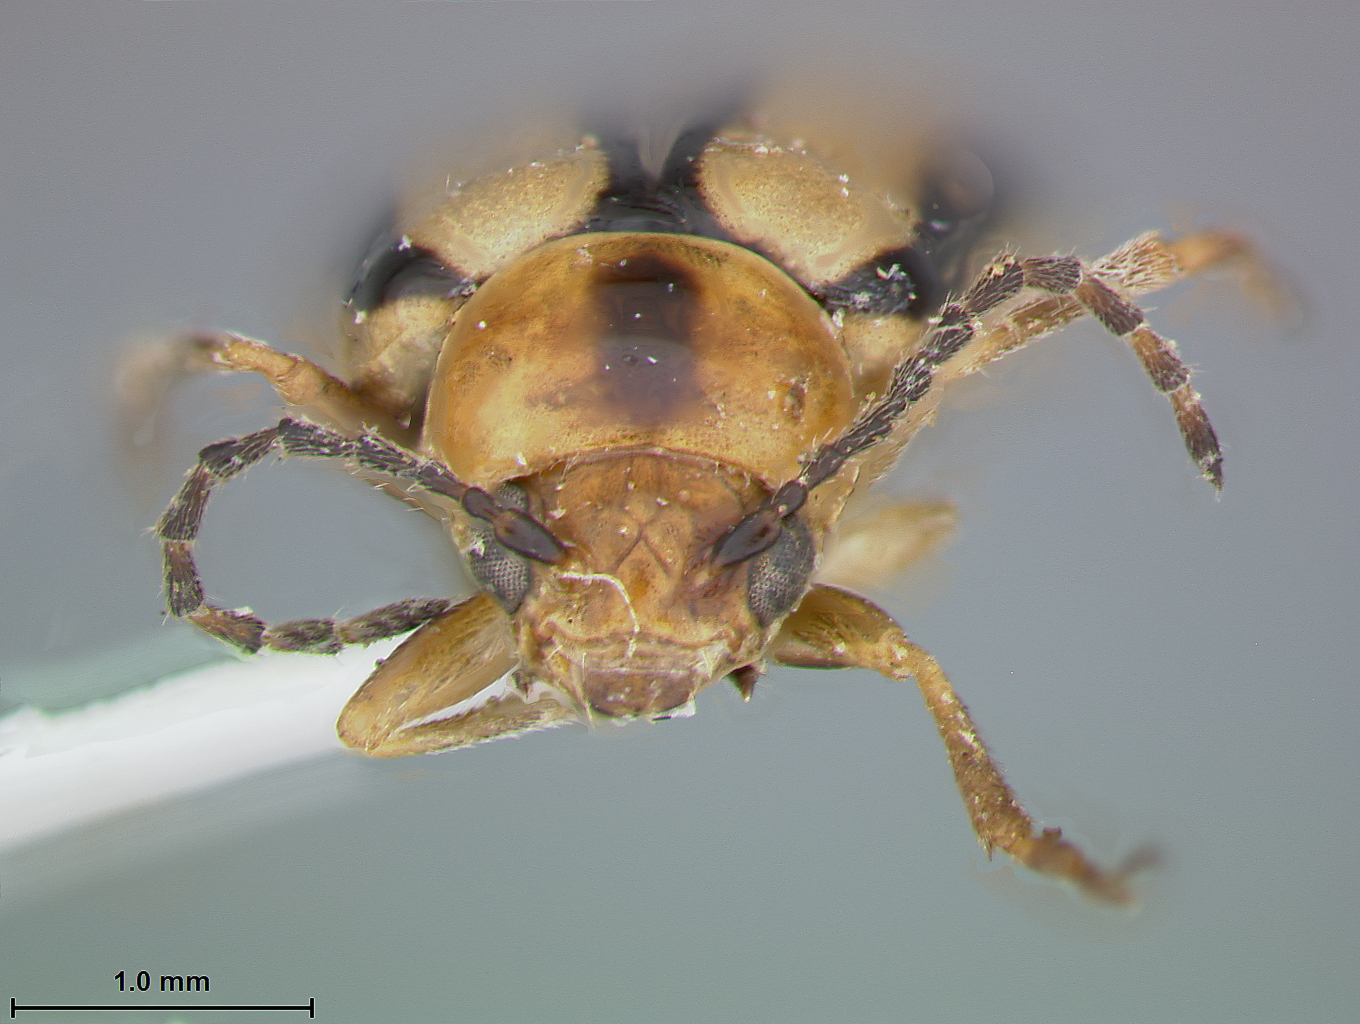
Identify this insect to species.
Luperodes monorhabdus
